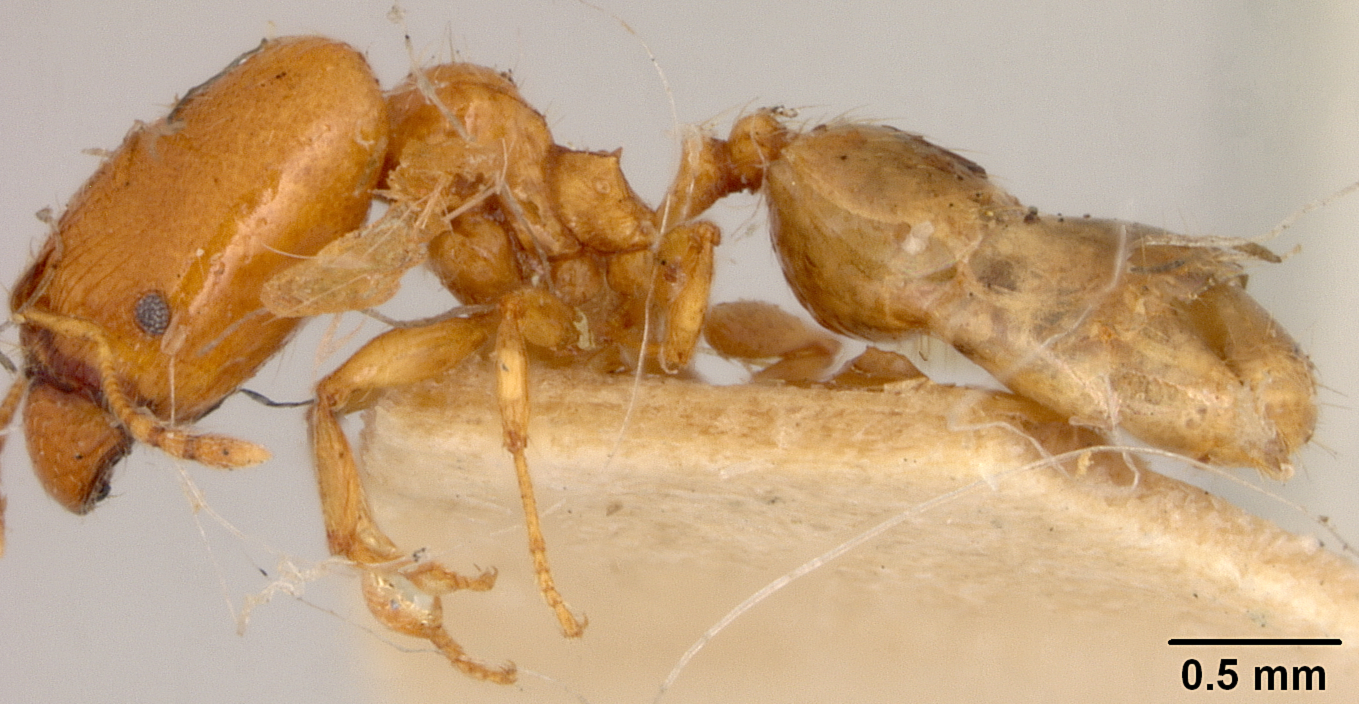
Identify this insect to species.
Pheidole strator
